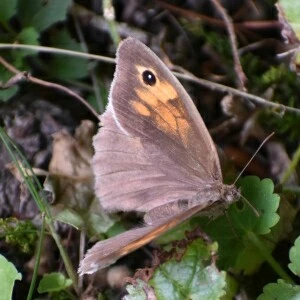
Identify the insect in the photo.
Maniola jurtina
